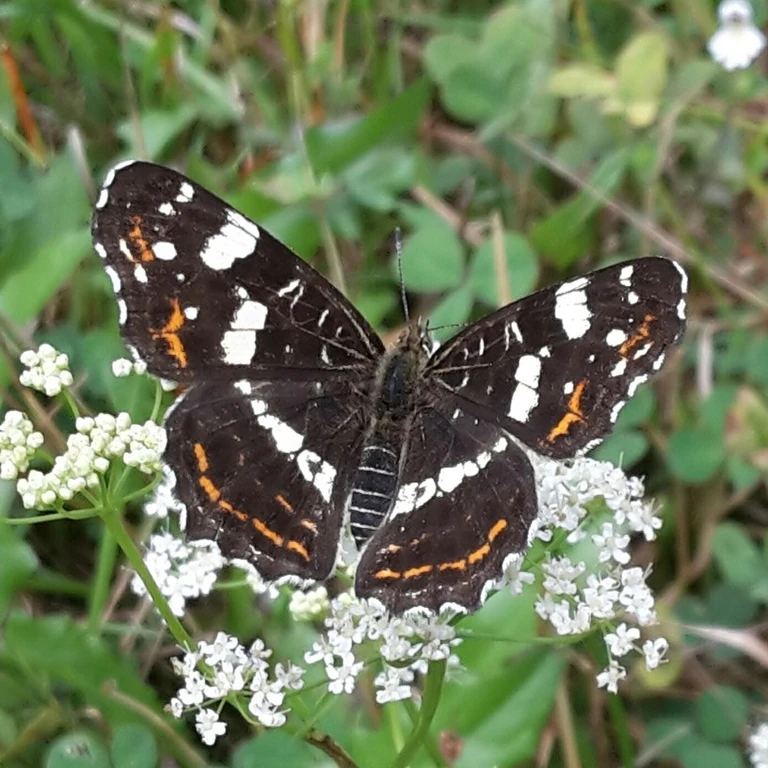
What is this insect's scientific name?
Araschnia levana
